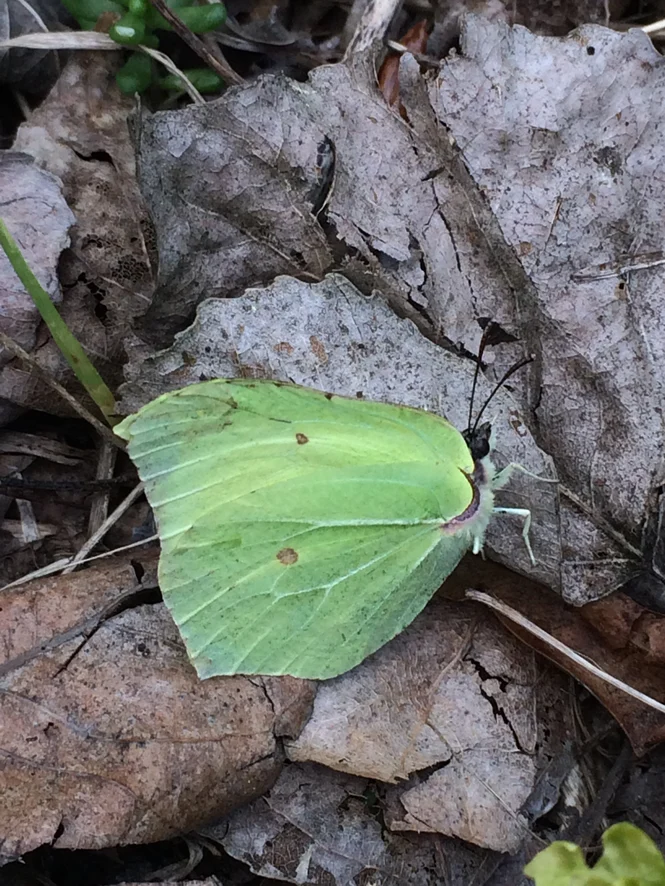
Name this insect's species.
Gonepteryx rhamni
